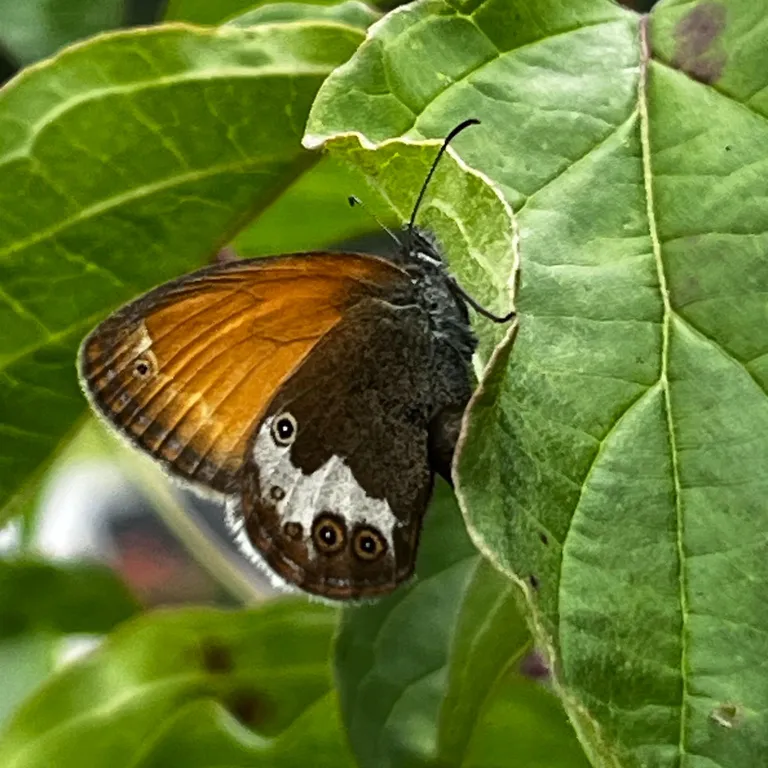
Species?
Coenonympha arcania
